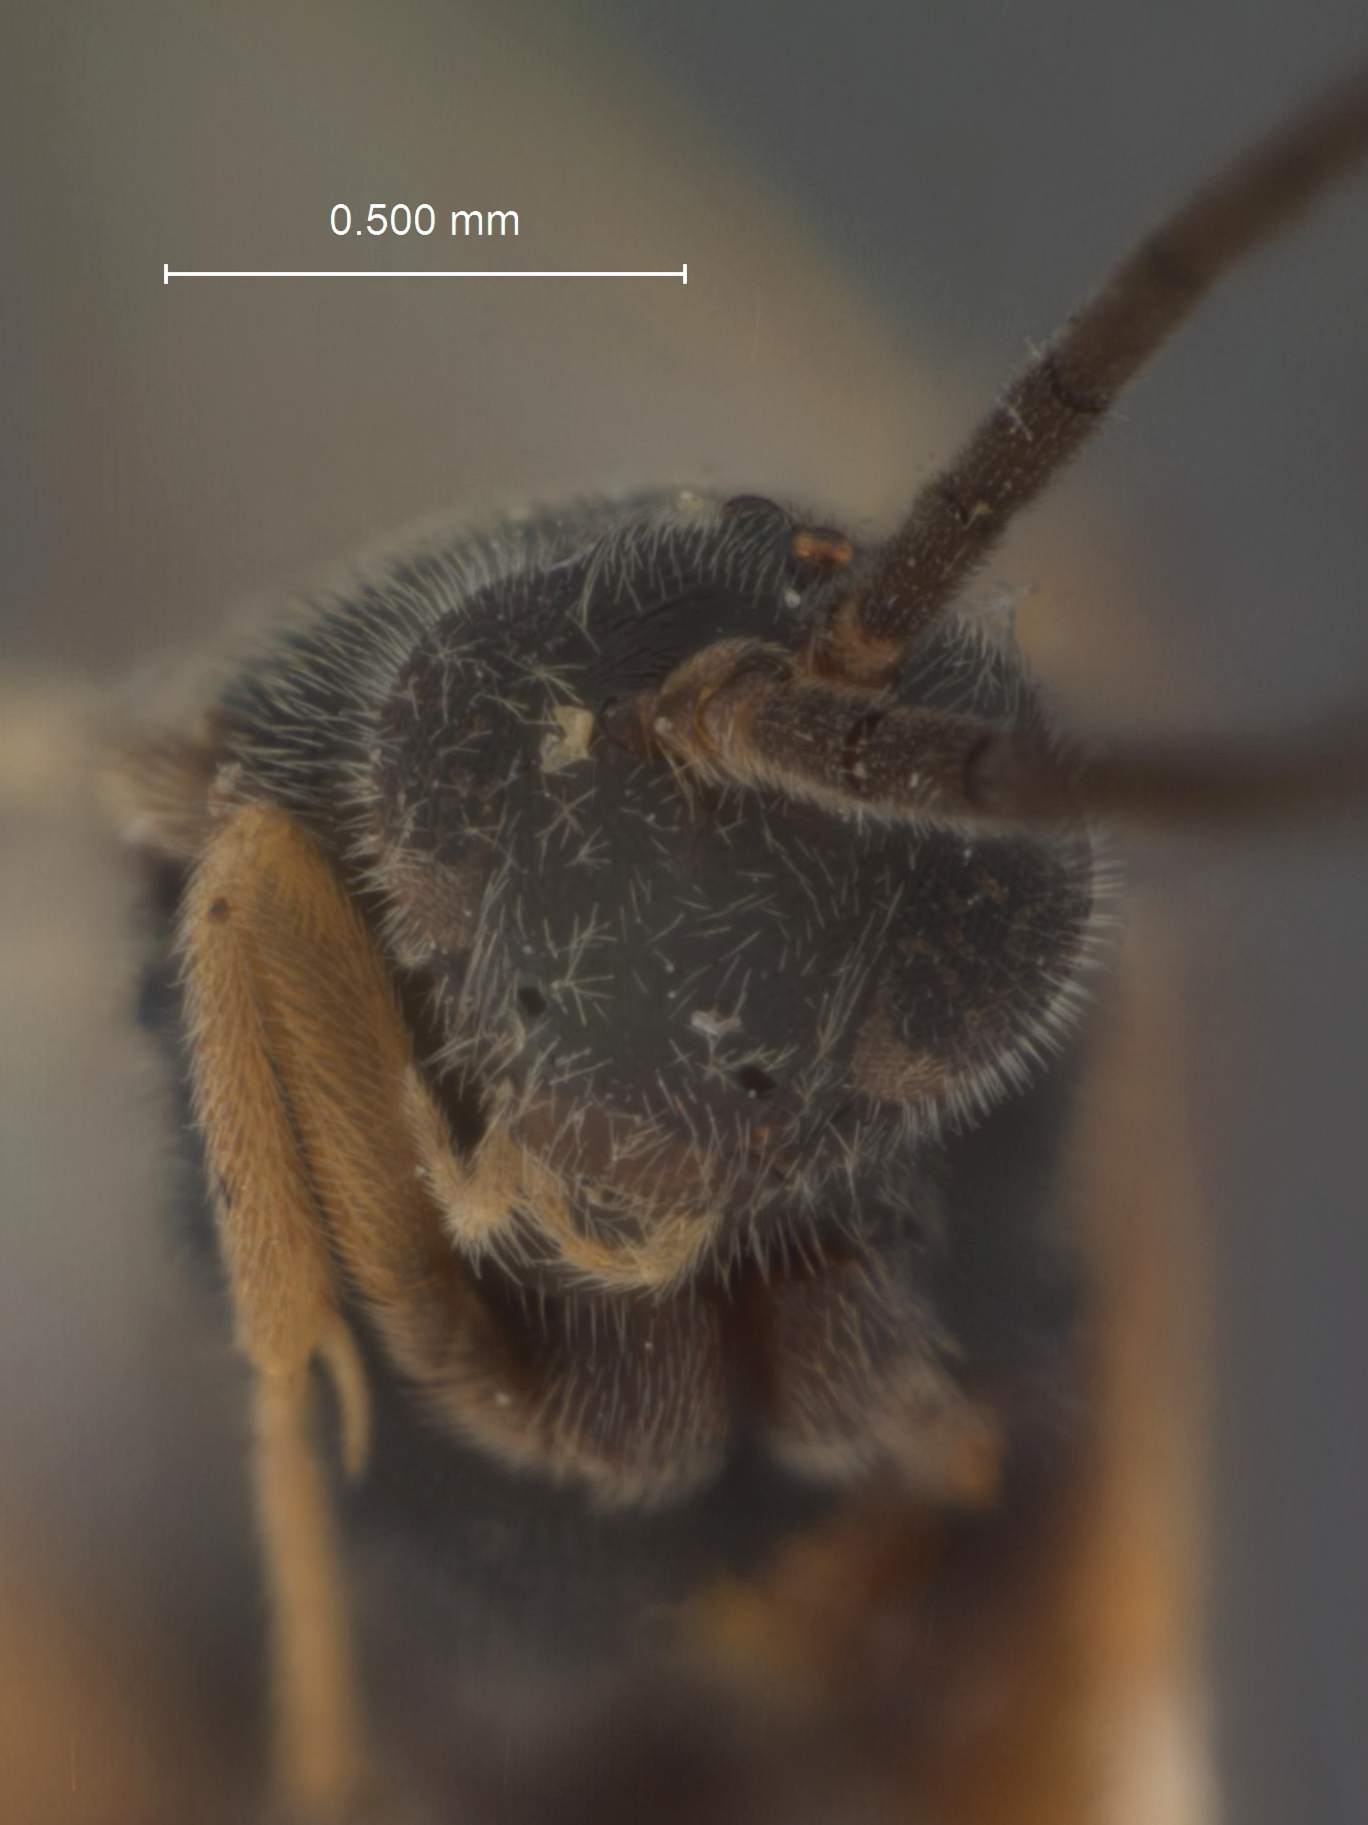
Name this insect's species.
Apanteles dores
